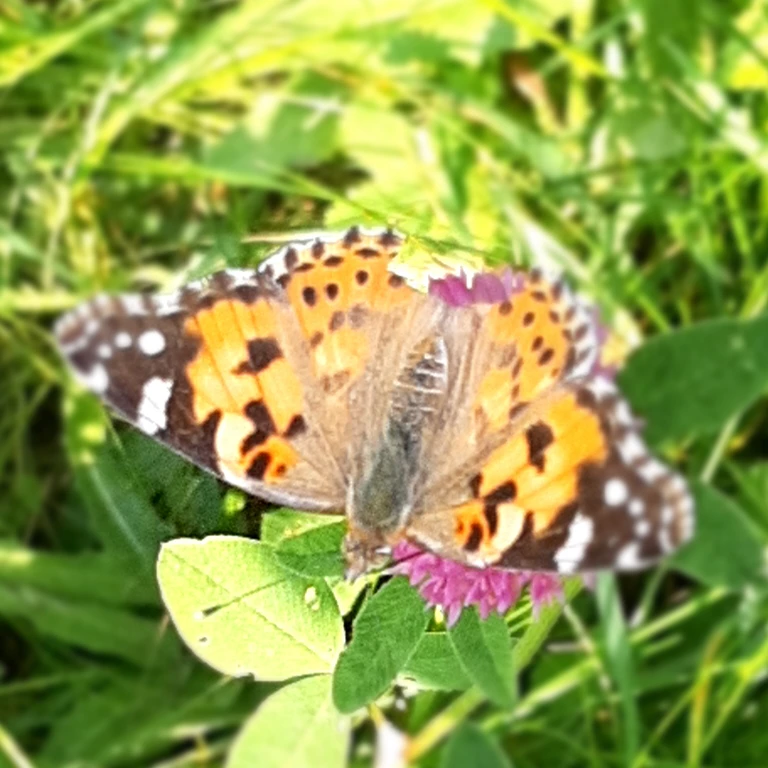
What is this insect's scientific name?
Vanessa cardui
